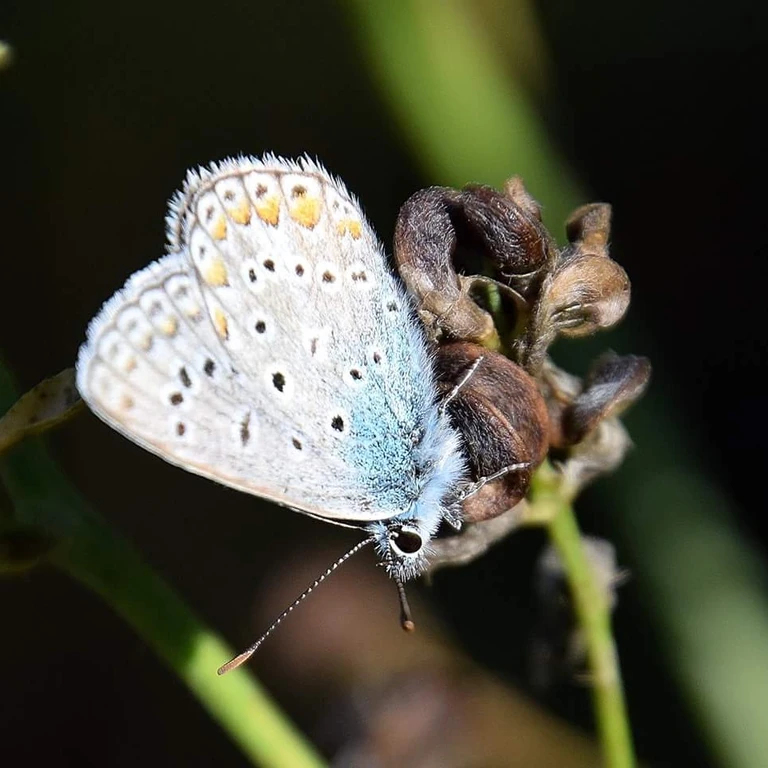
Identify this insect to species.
Polyommatus icarus
